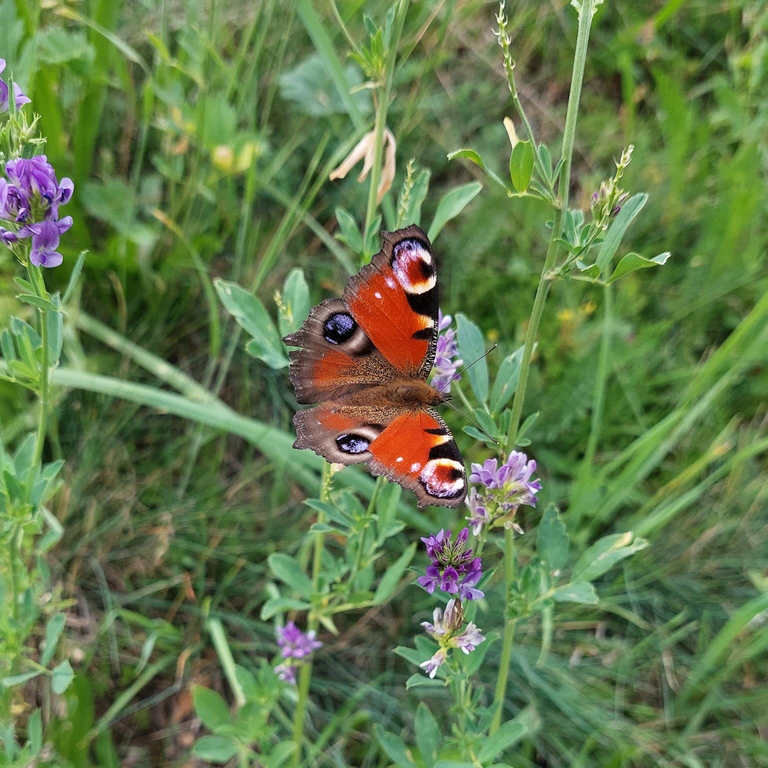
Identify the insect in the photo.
Aglais io
